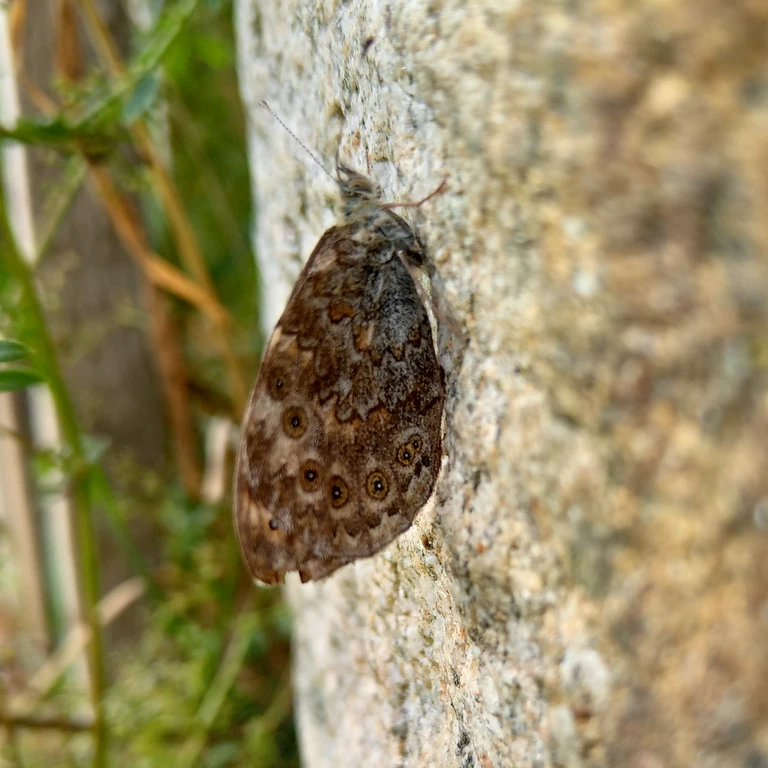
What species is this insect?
Lasiommata megera (also Pararge megera)
